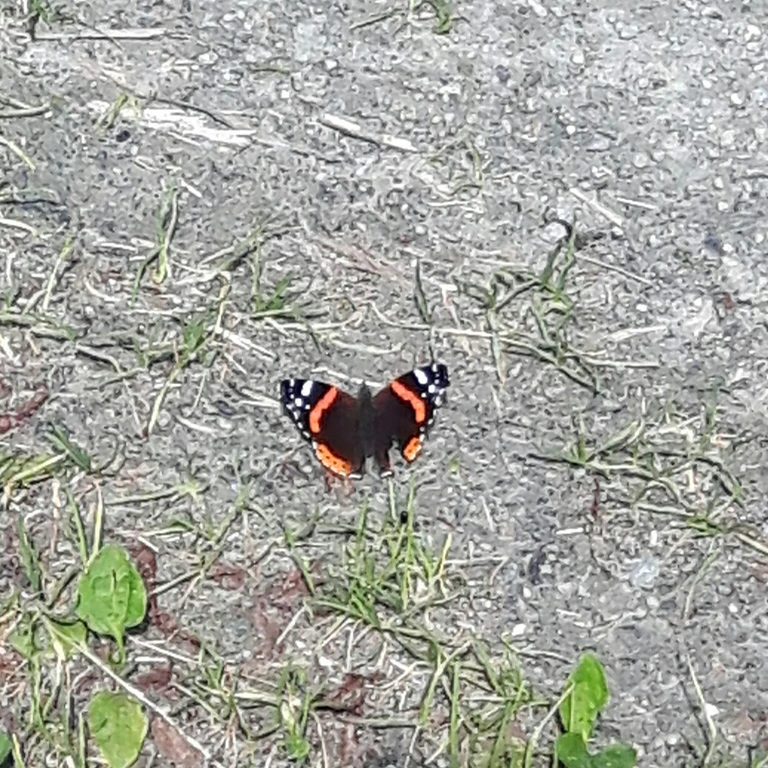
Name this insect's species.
Vanessa atalanta
